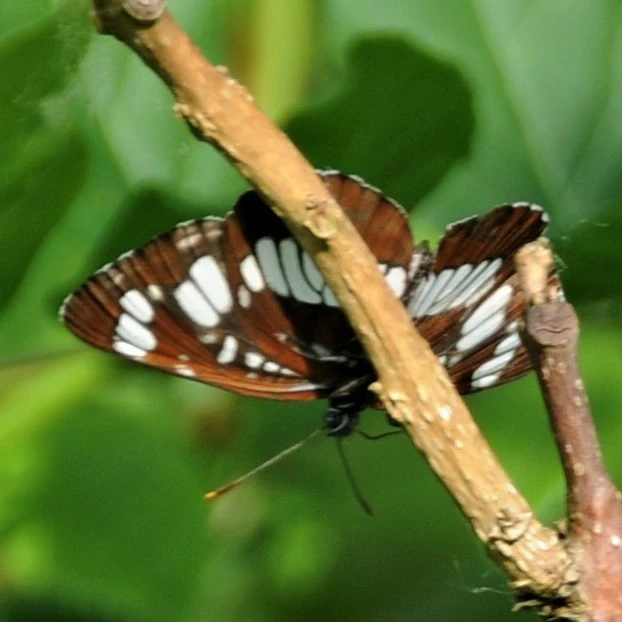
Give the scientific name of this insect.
Neptis rivularis
